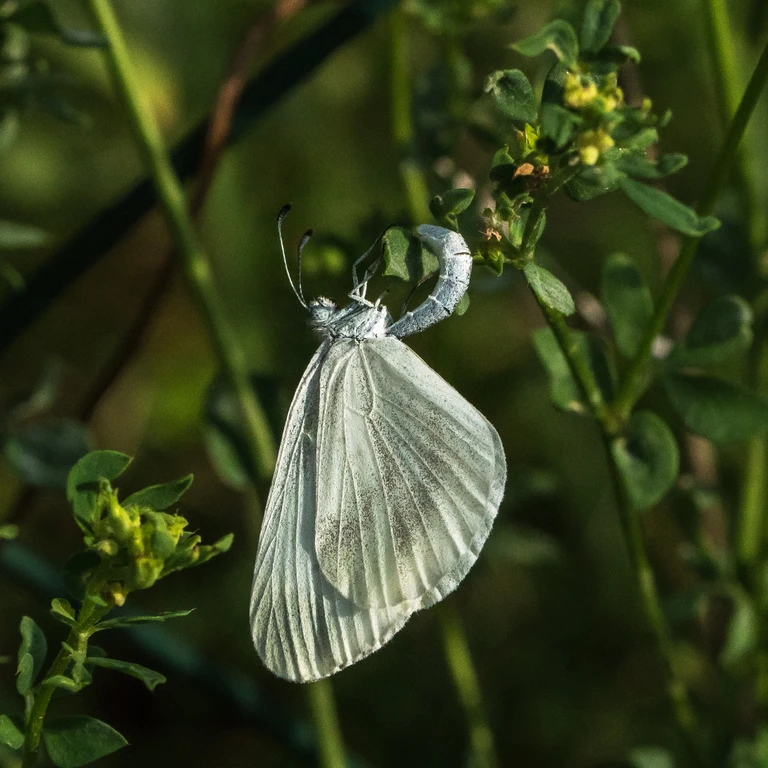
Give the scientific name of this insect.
Leptidea sinapis/juvernica
